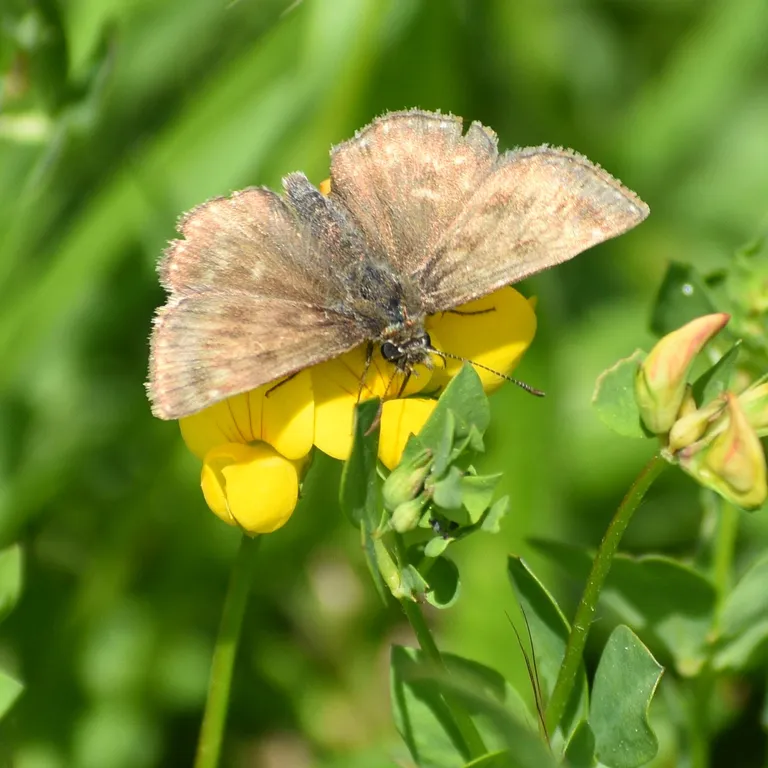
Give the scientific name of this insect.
Erynnis tages
